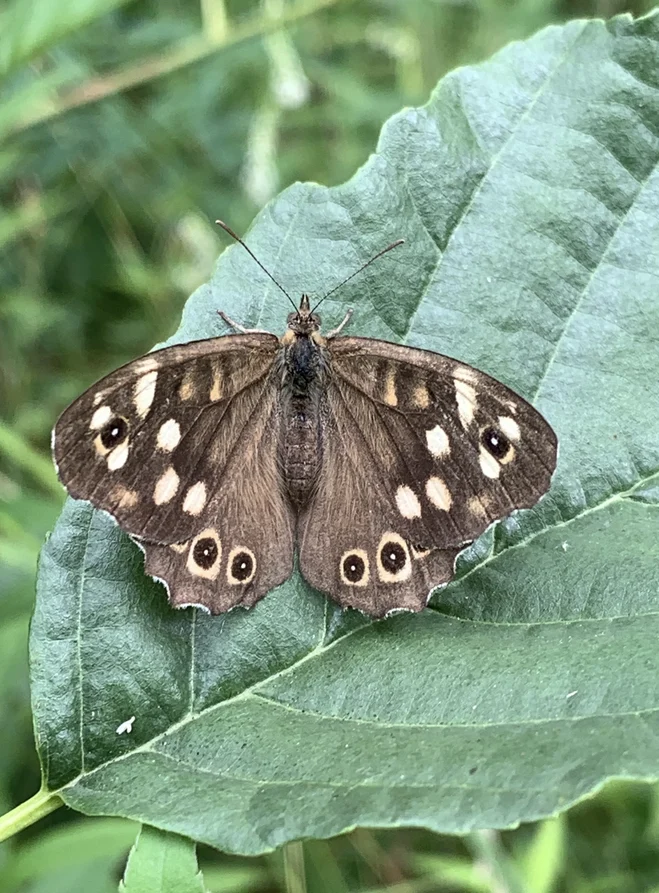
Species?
Pararge aegeria
